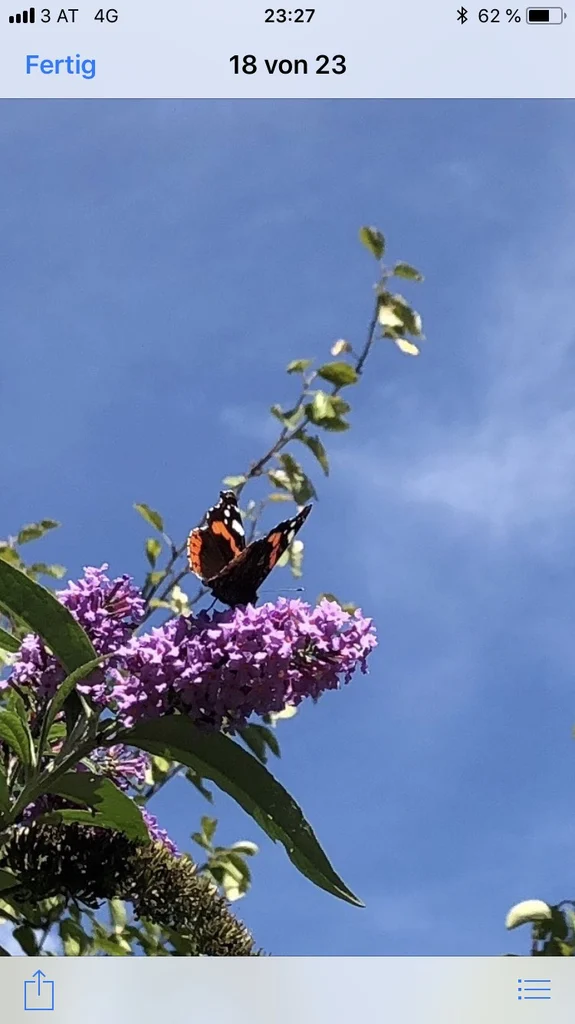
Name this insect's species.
Vanessa atalanta
